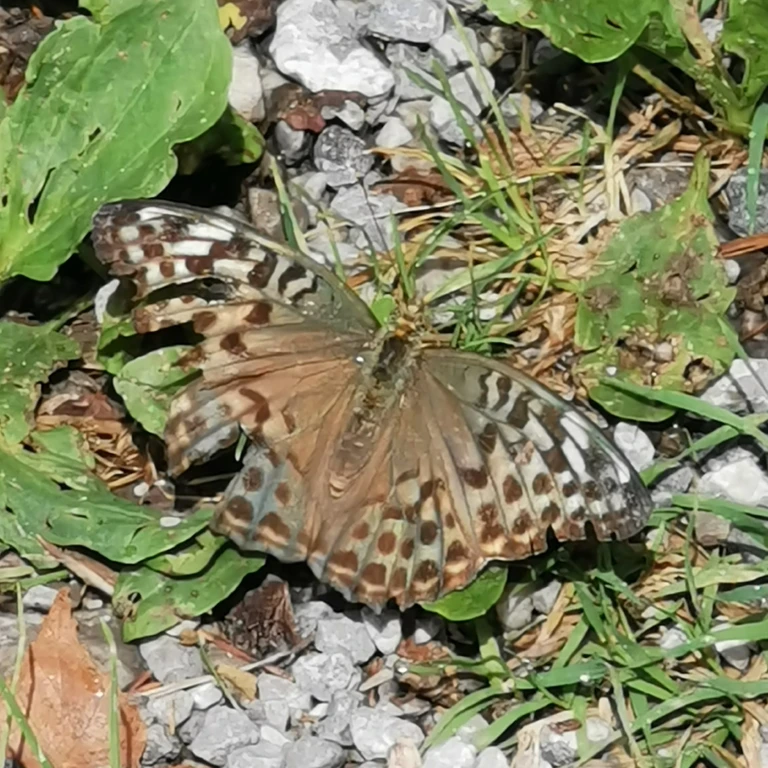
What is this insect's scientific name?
Argynnis paphia
